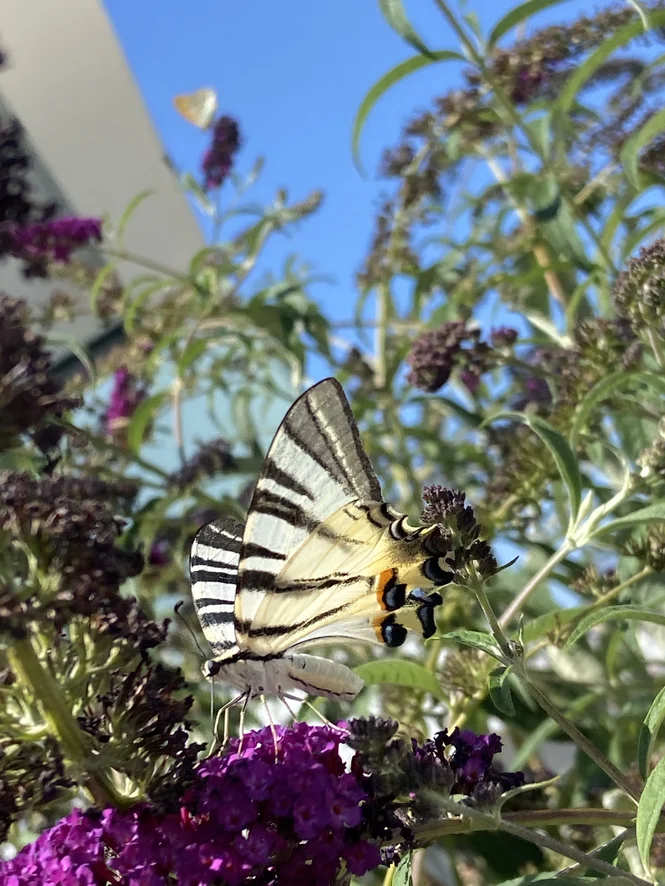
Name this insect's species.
Iphiclides podalirius
